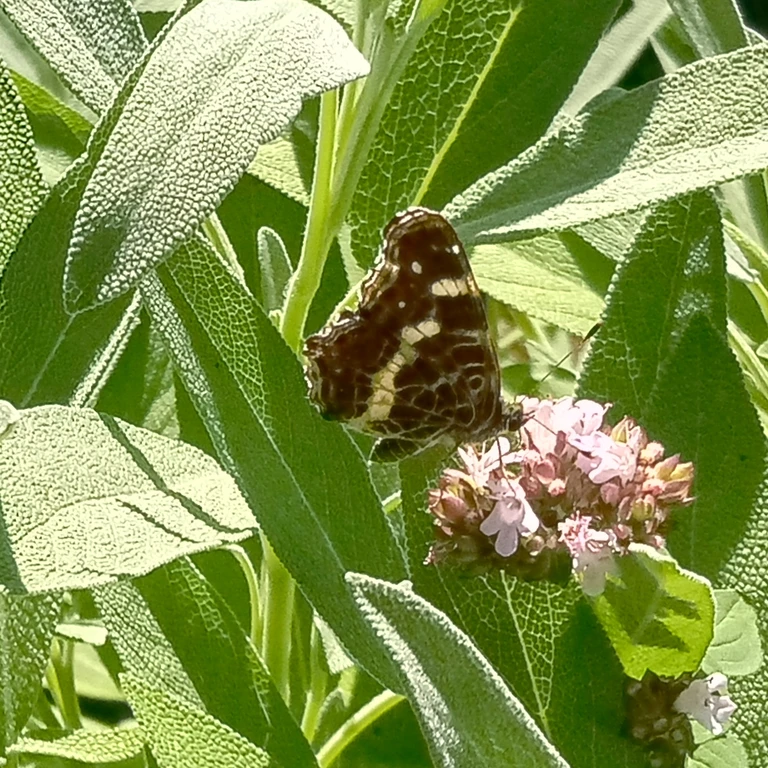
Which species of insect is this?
Araschnia levana
